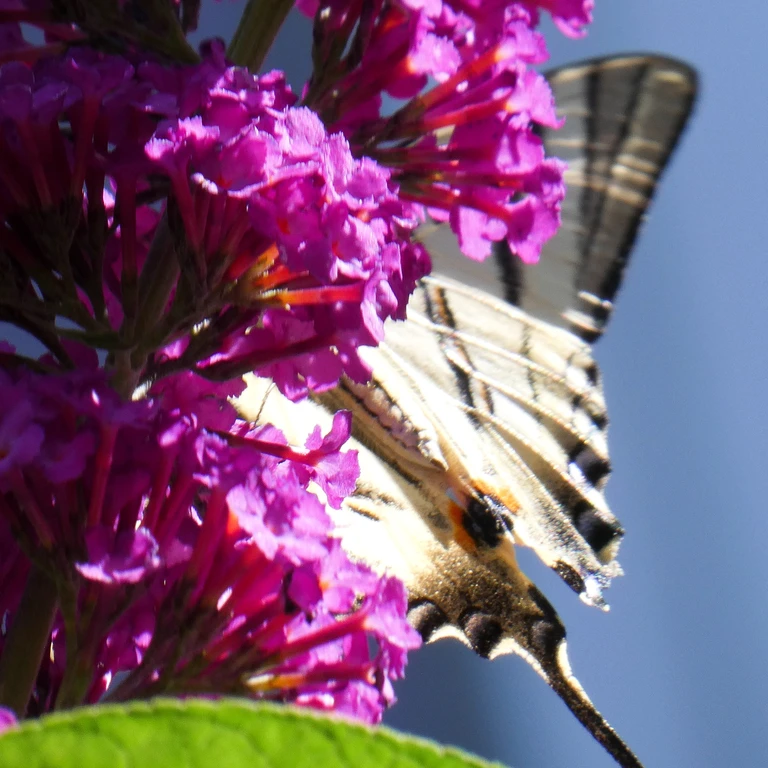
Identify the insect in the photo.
Iphiclides podalirius
